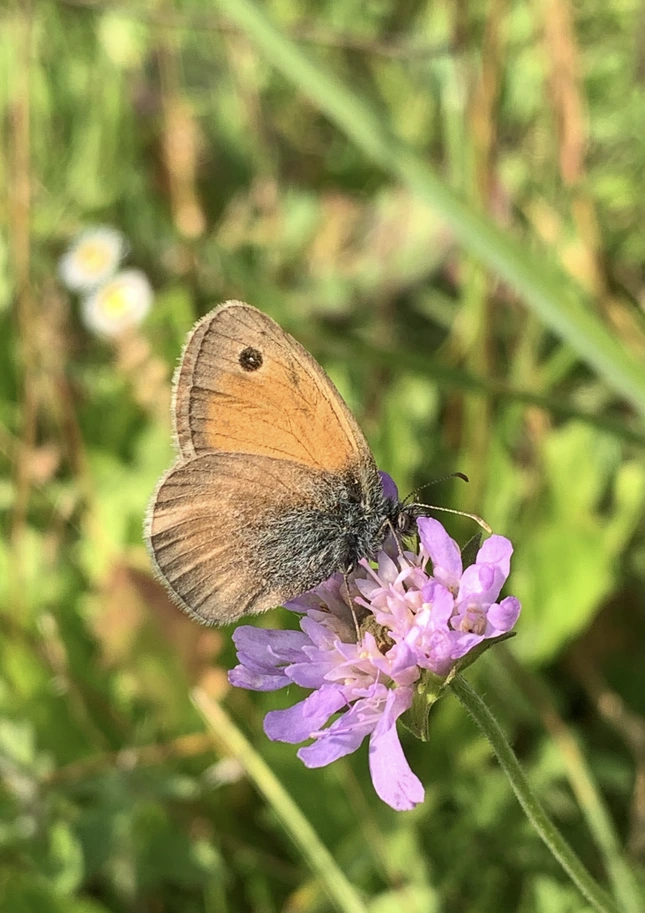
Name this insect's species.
Coenonympha pamphilus
